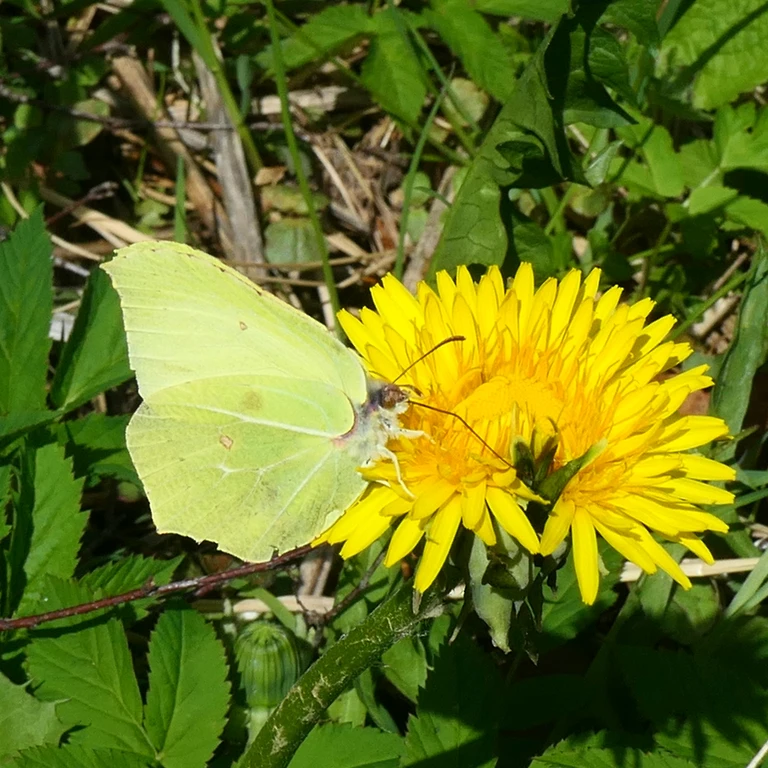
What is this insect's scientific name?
Gonepteryx rhamni
